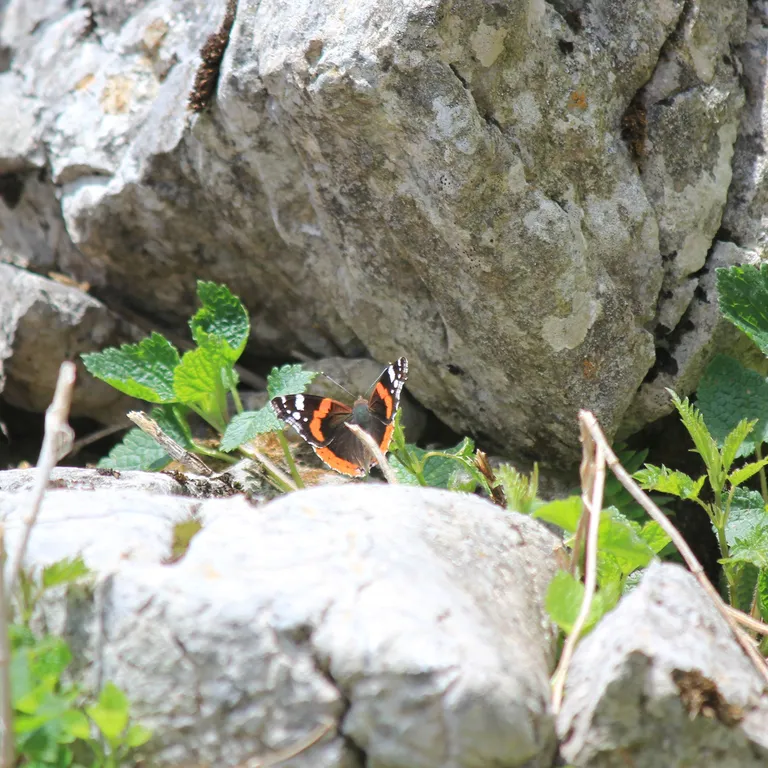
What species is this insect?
Vanessa atalanta
